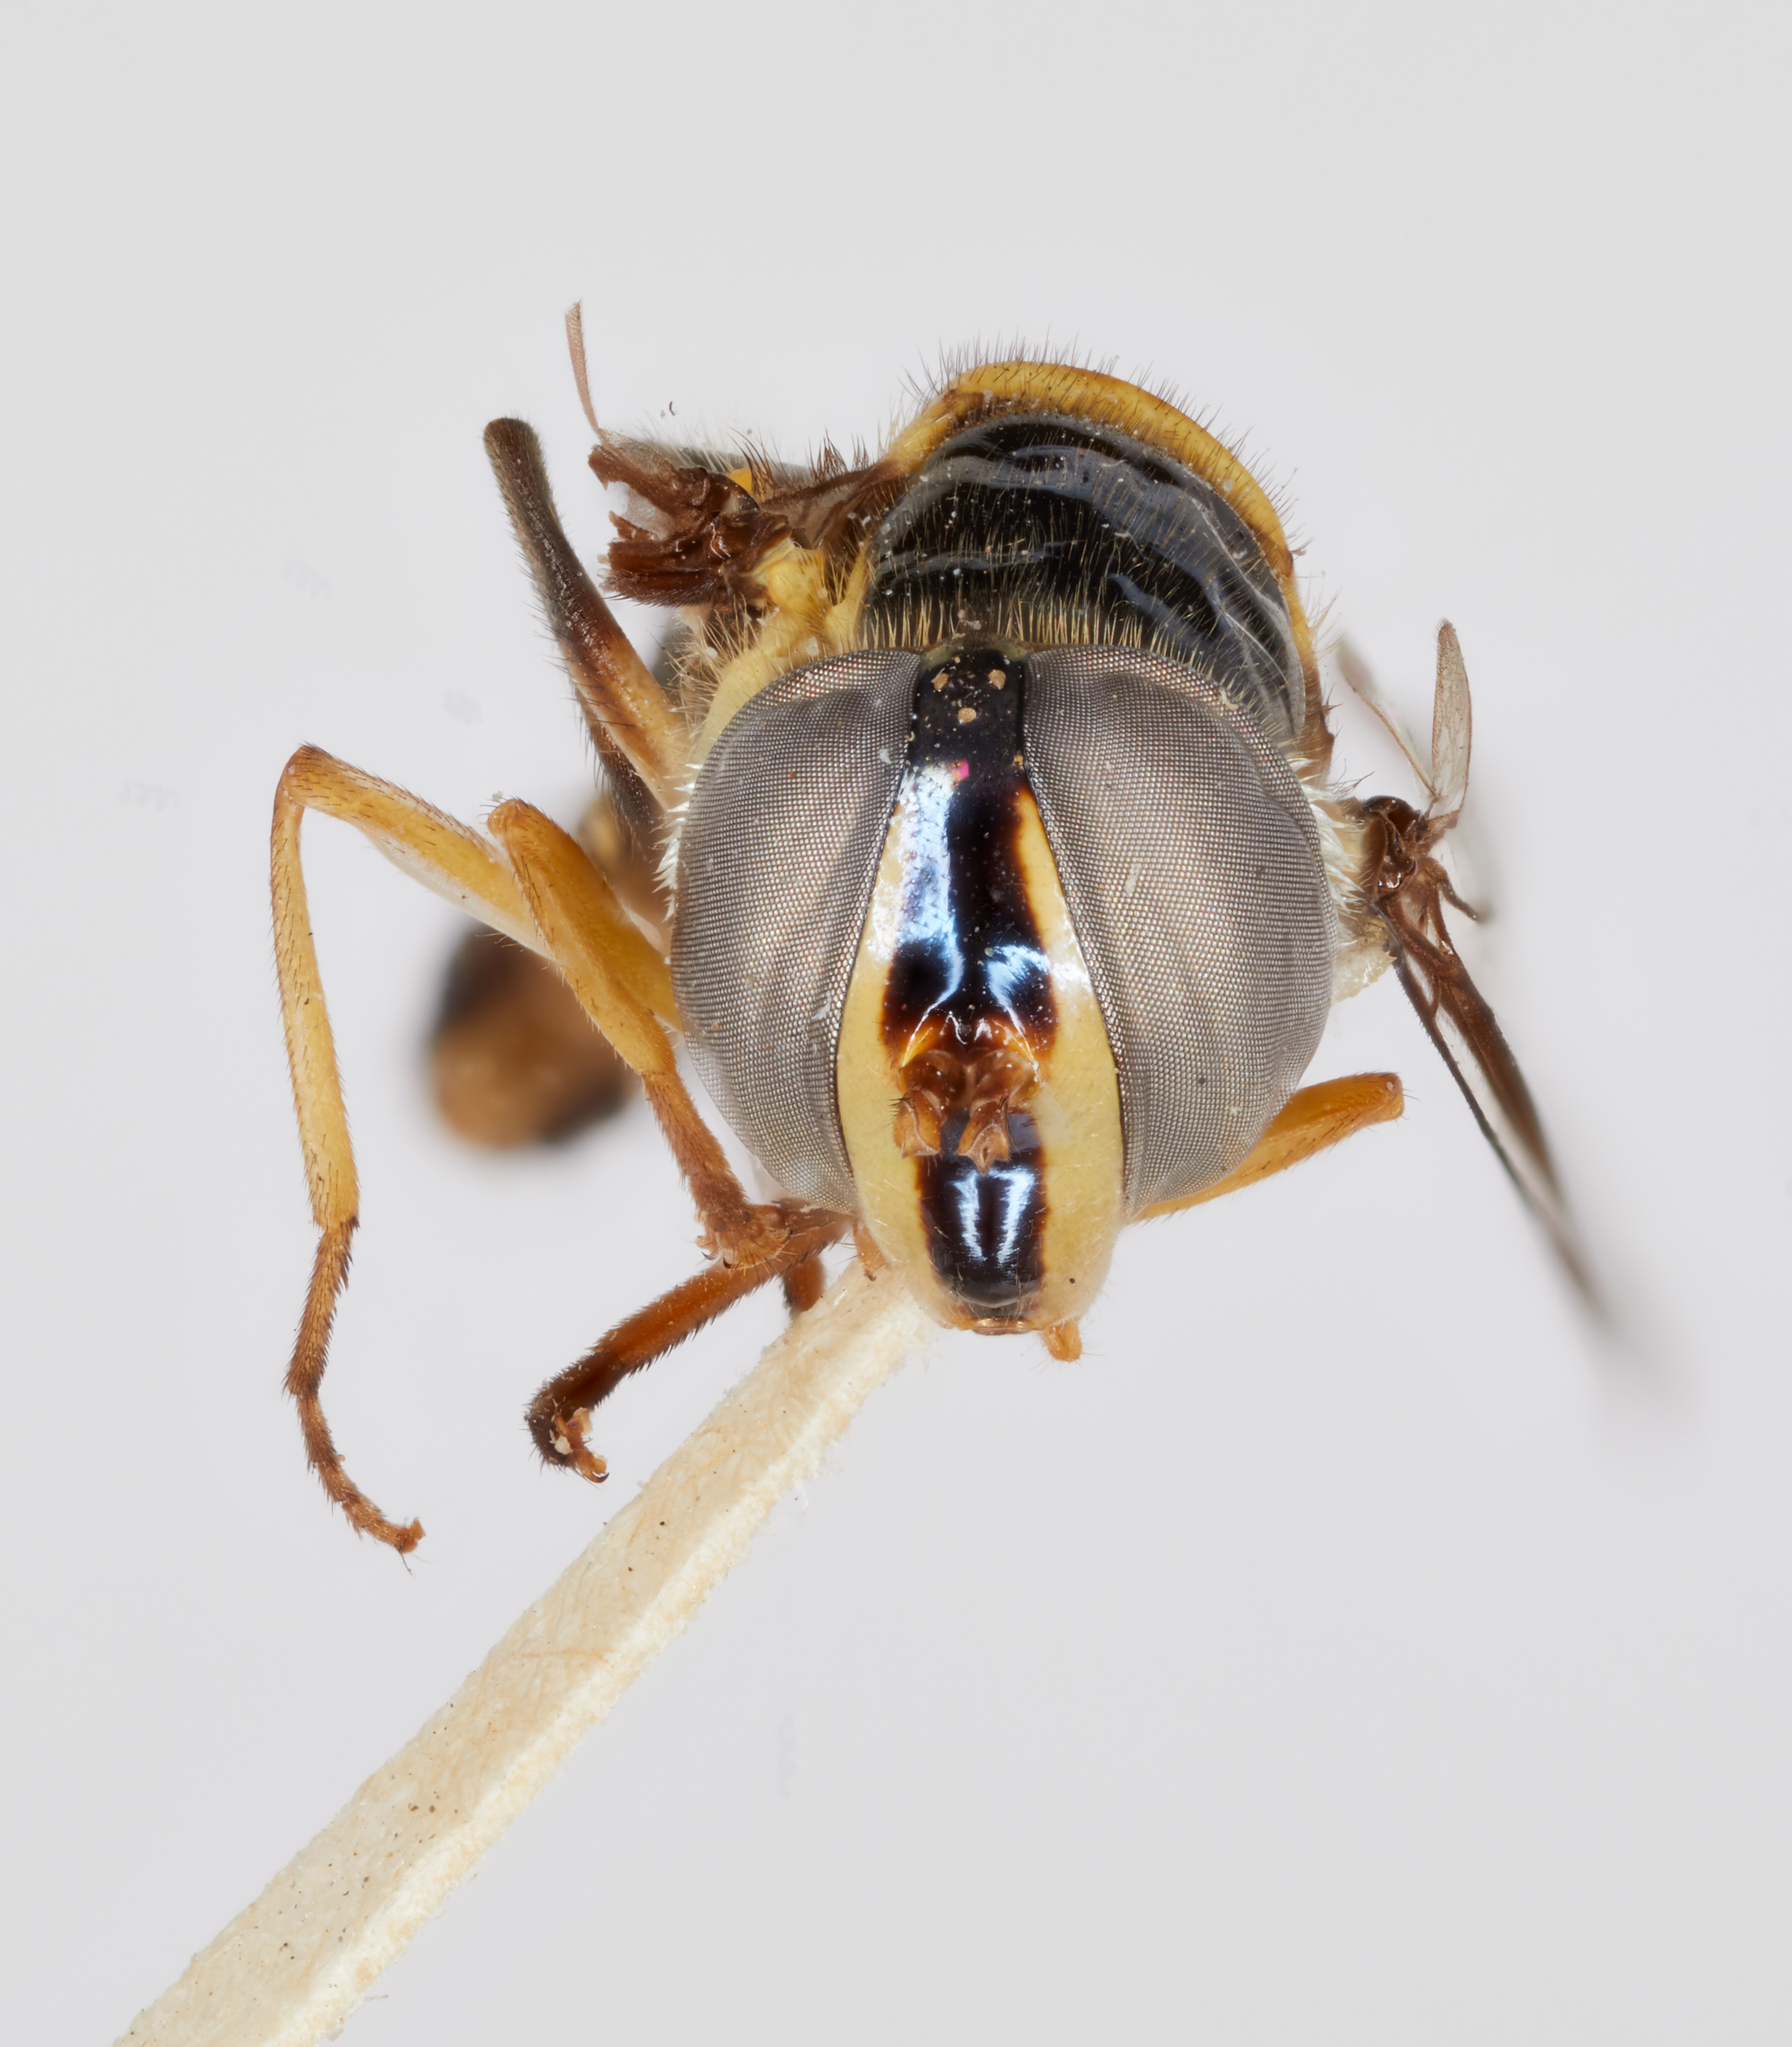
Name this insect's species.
Epistrophe longulus
